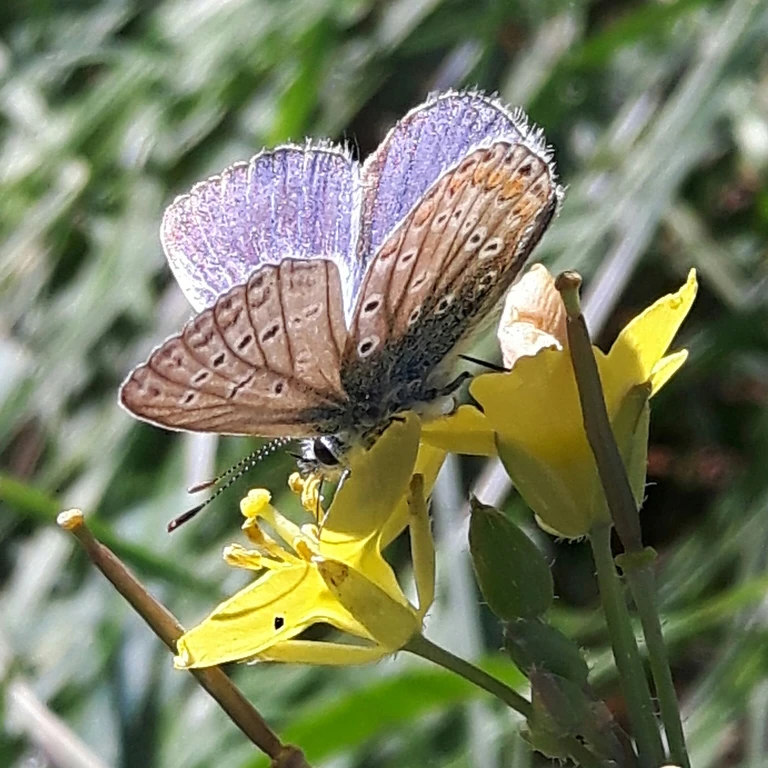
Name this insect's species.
Polyommatus icarus
